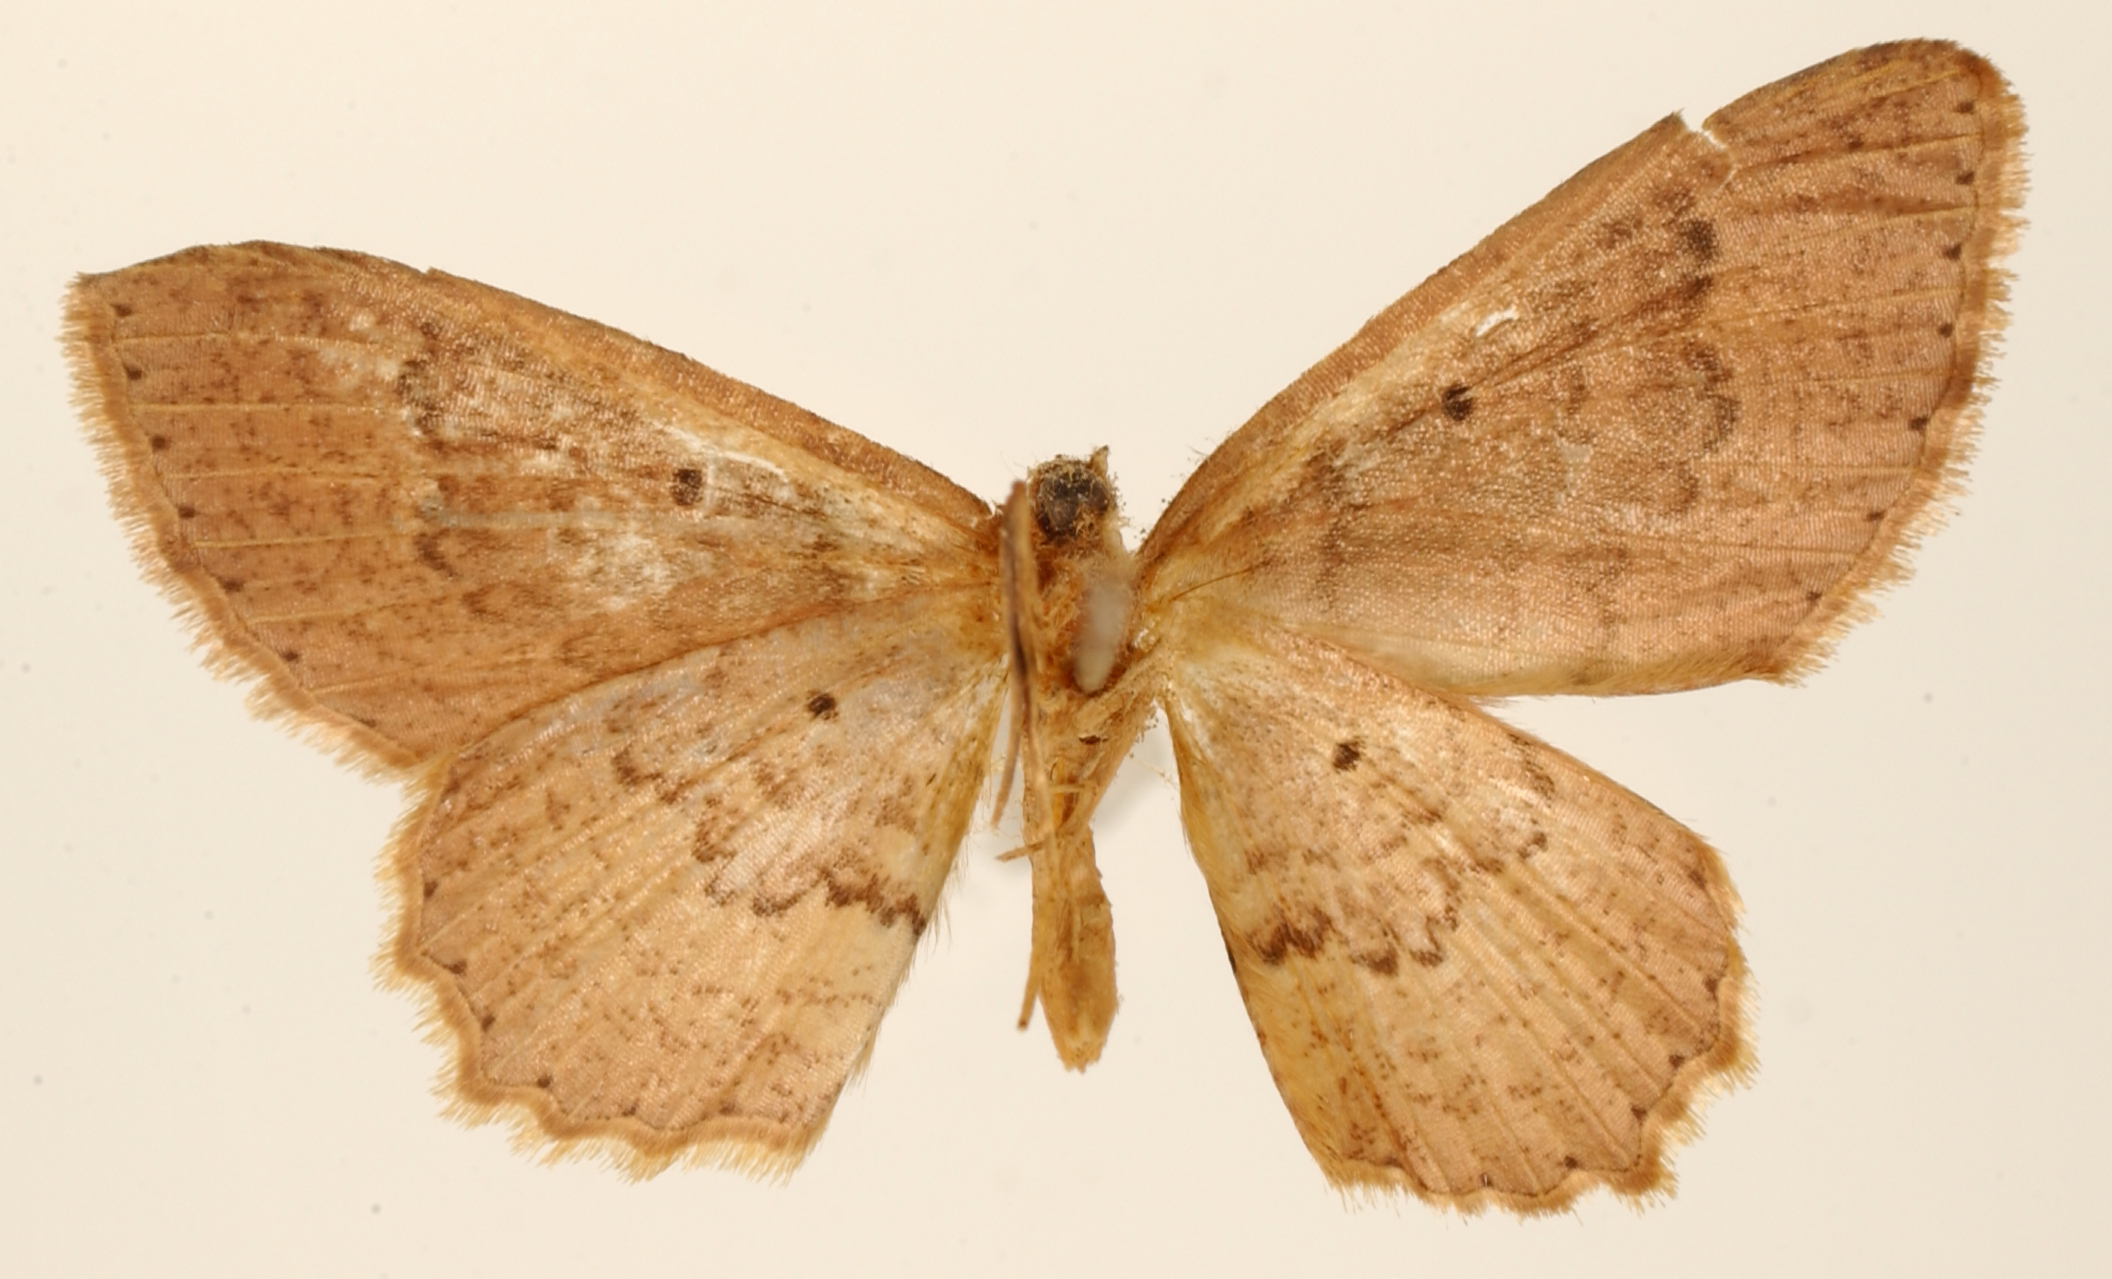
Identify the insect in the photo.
Cambogia rubicunda
